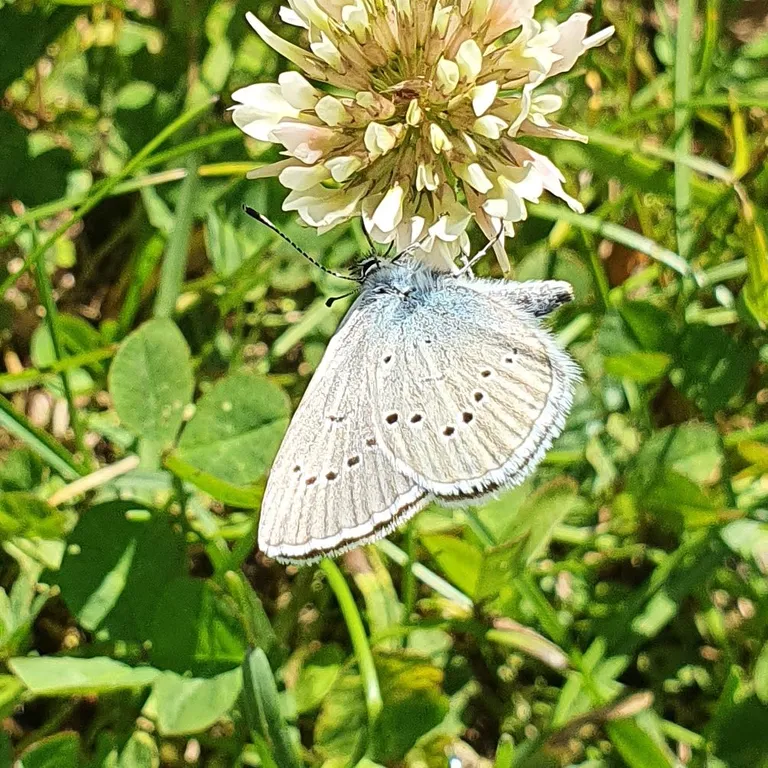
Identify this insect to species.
Cyaniris semiargus
